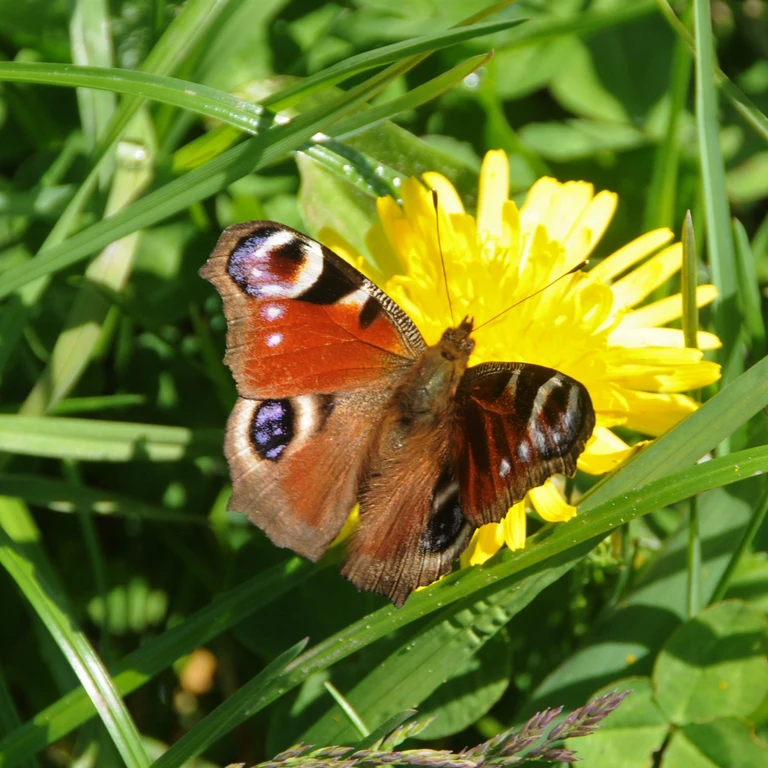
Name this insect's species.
Aglais io
